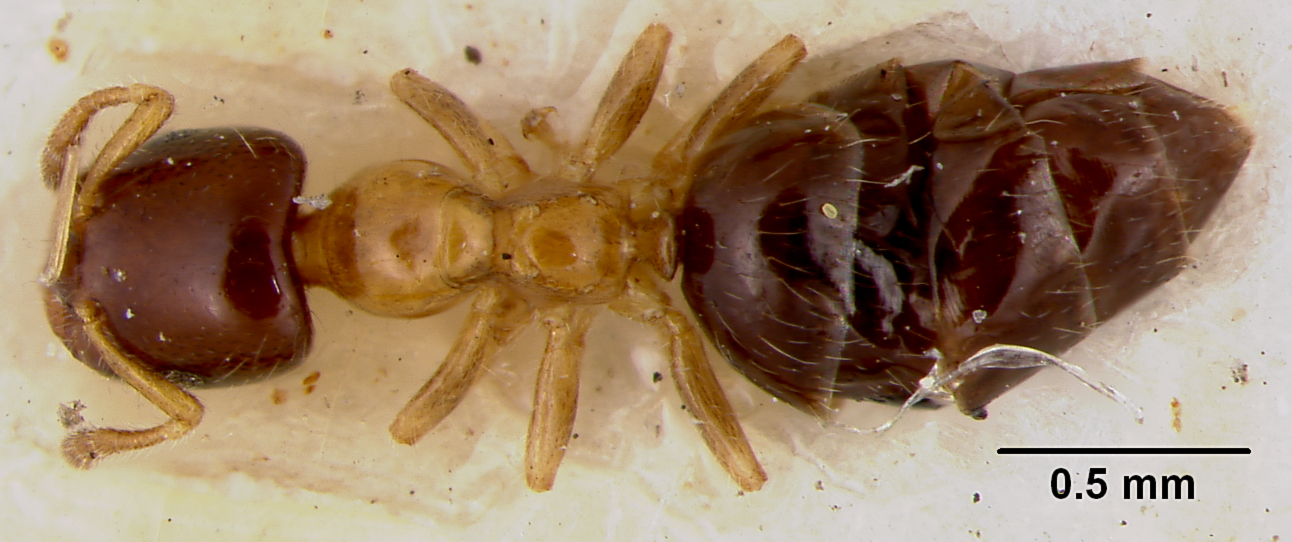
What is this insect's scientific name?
Myrmelachista ambigua
